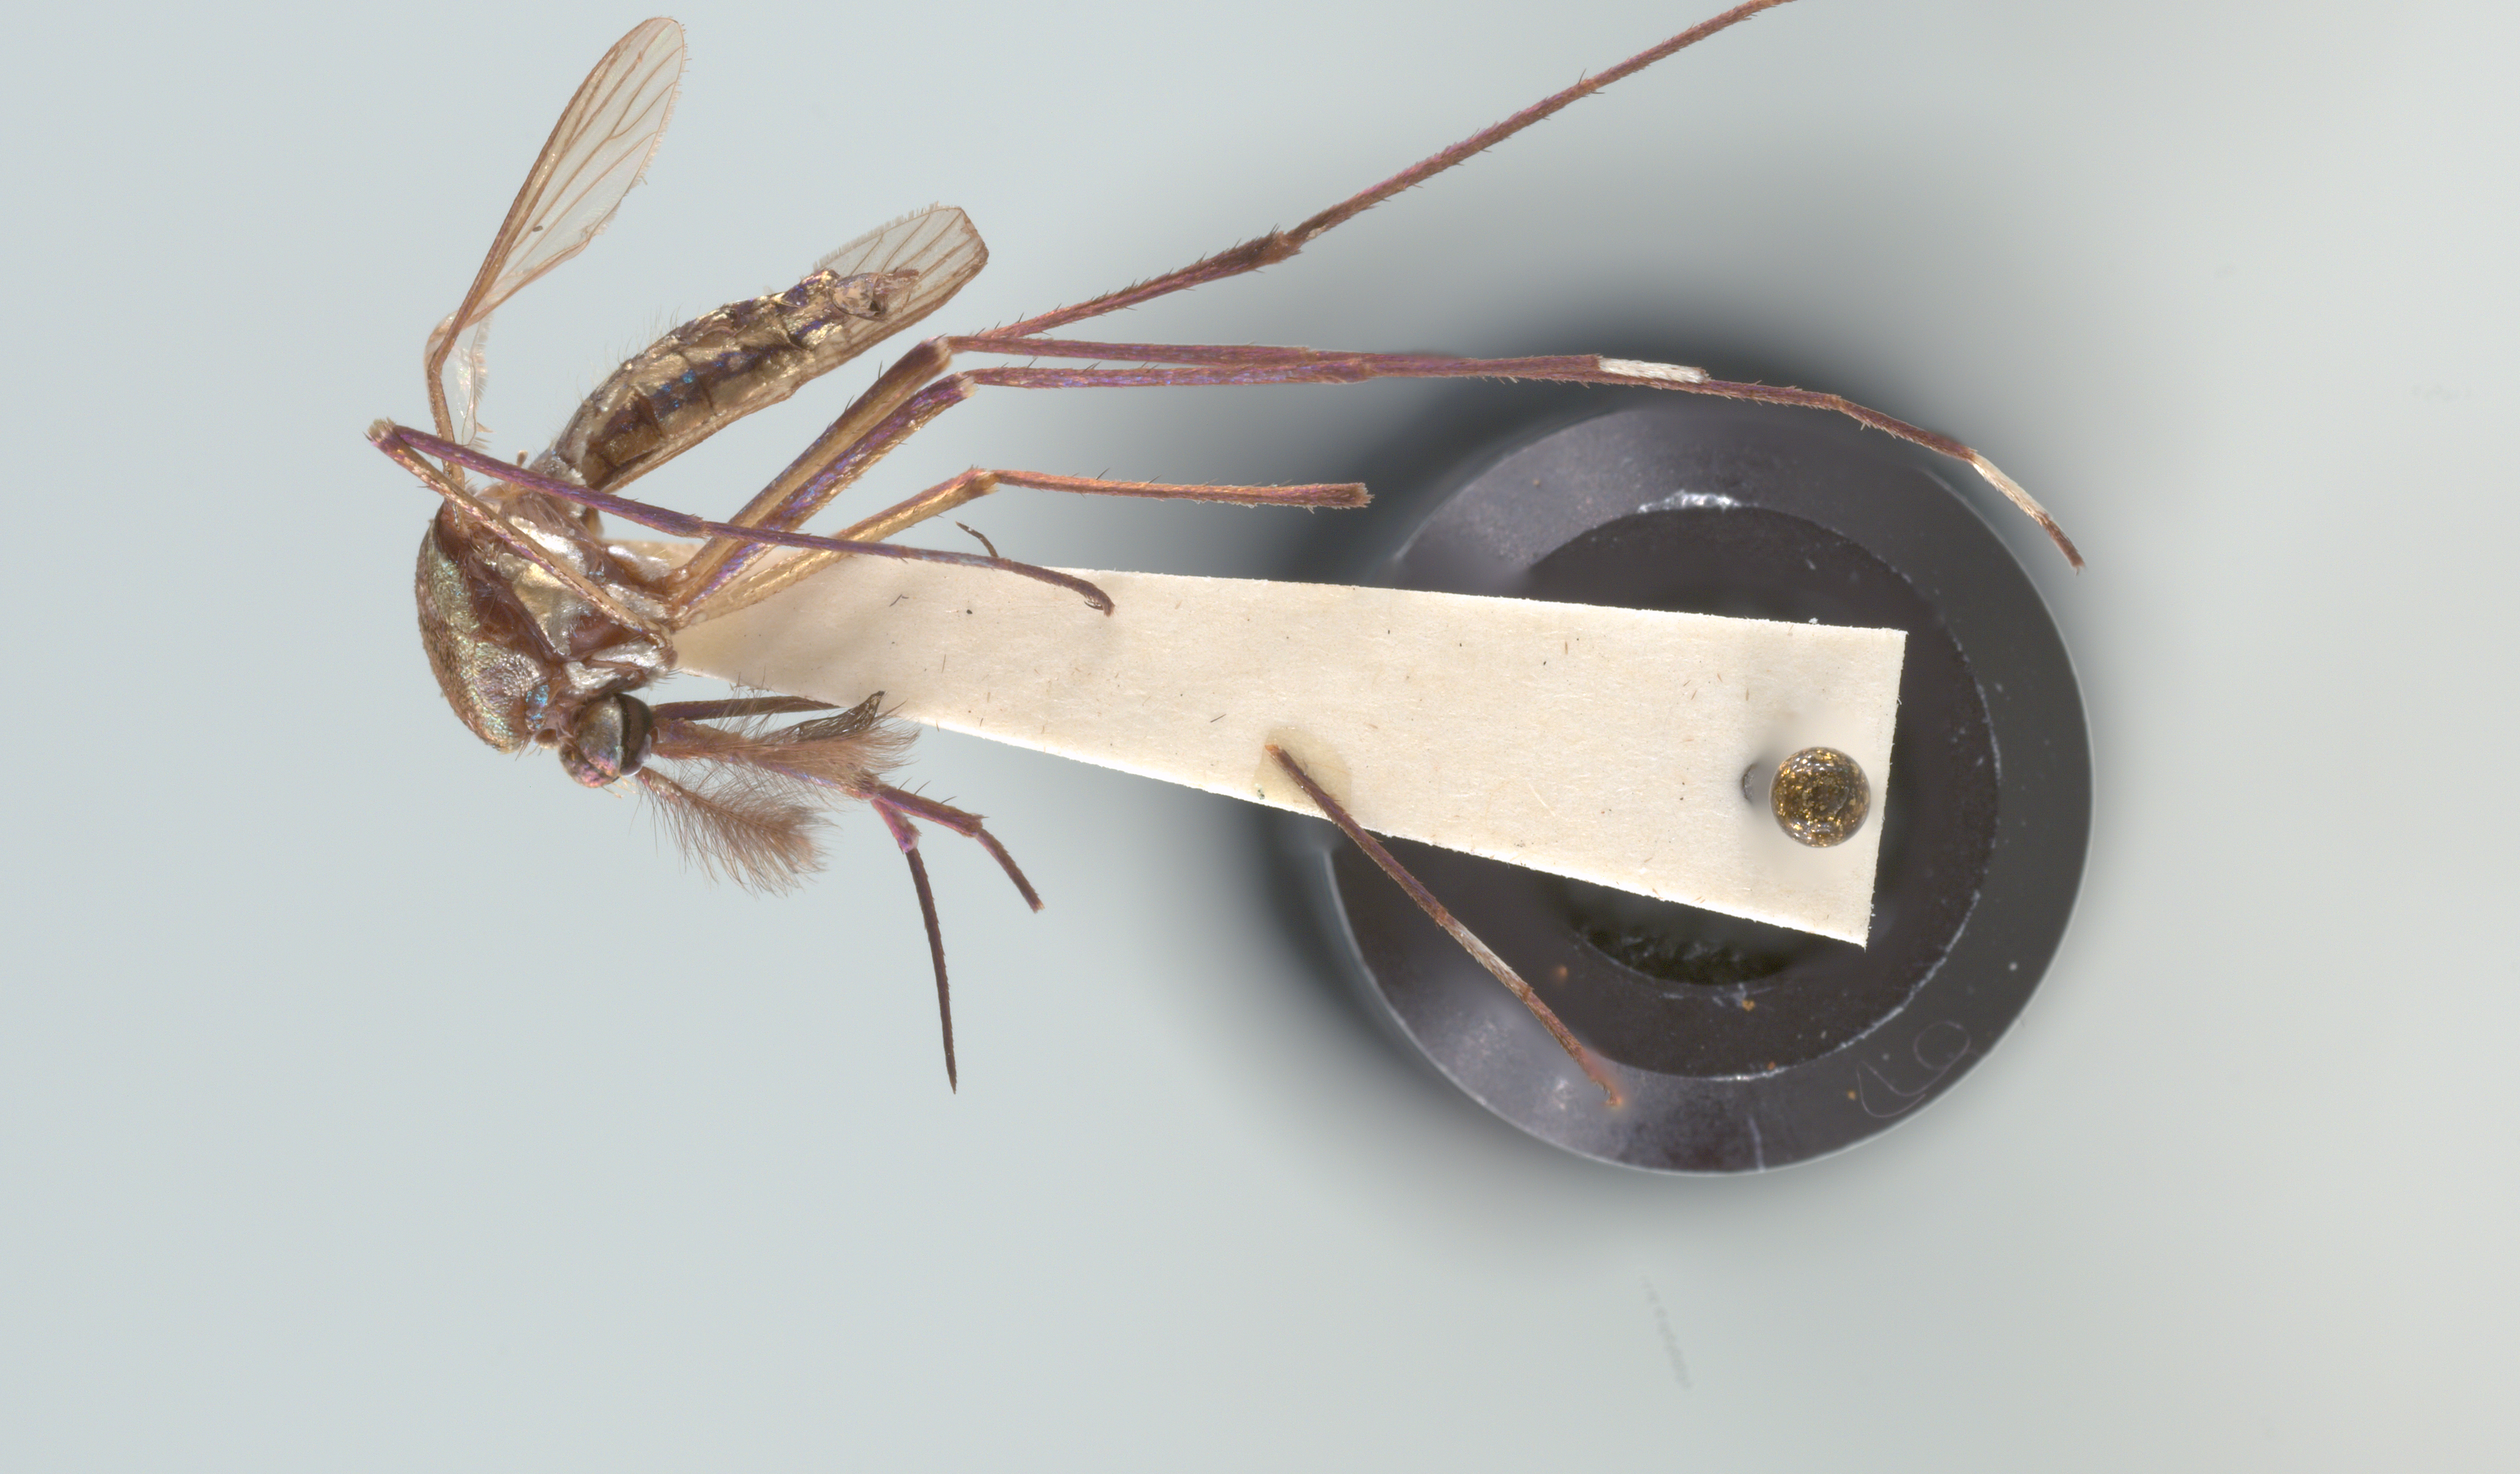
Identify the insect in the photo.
Toxorhynchites moctezuma
